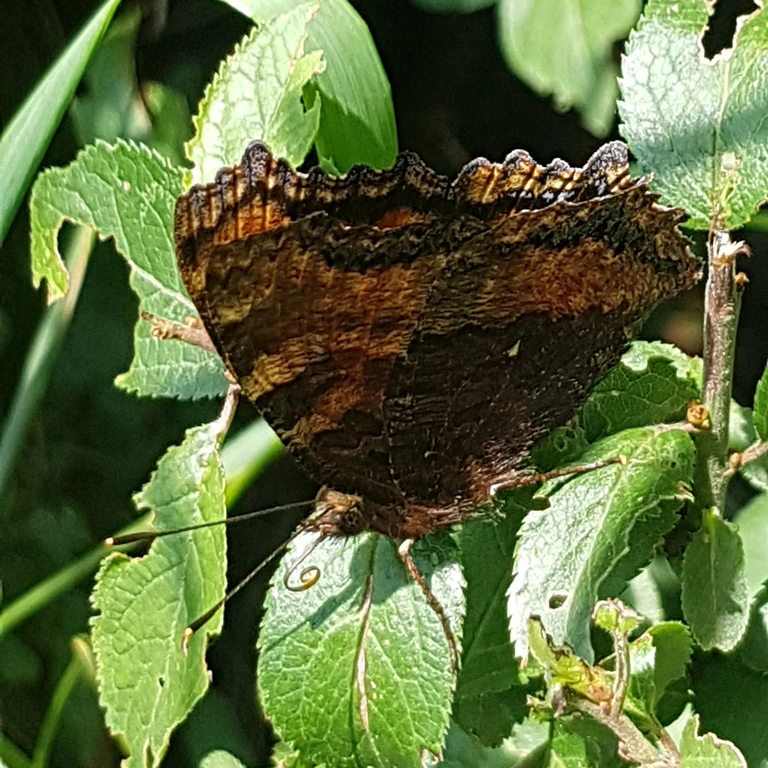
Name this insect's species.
Nymphalis polychloros
